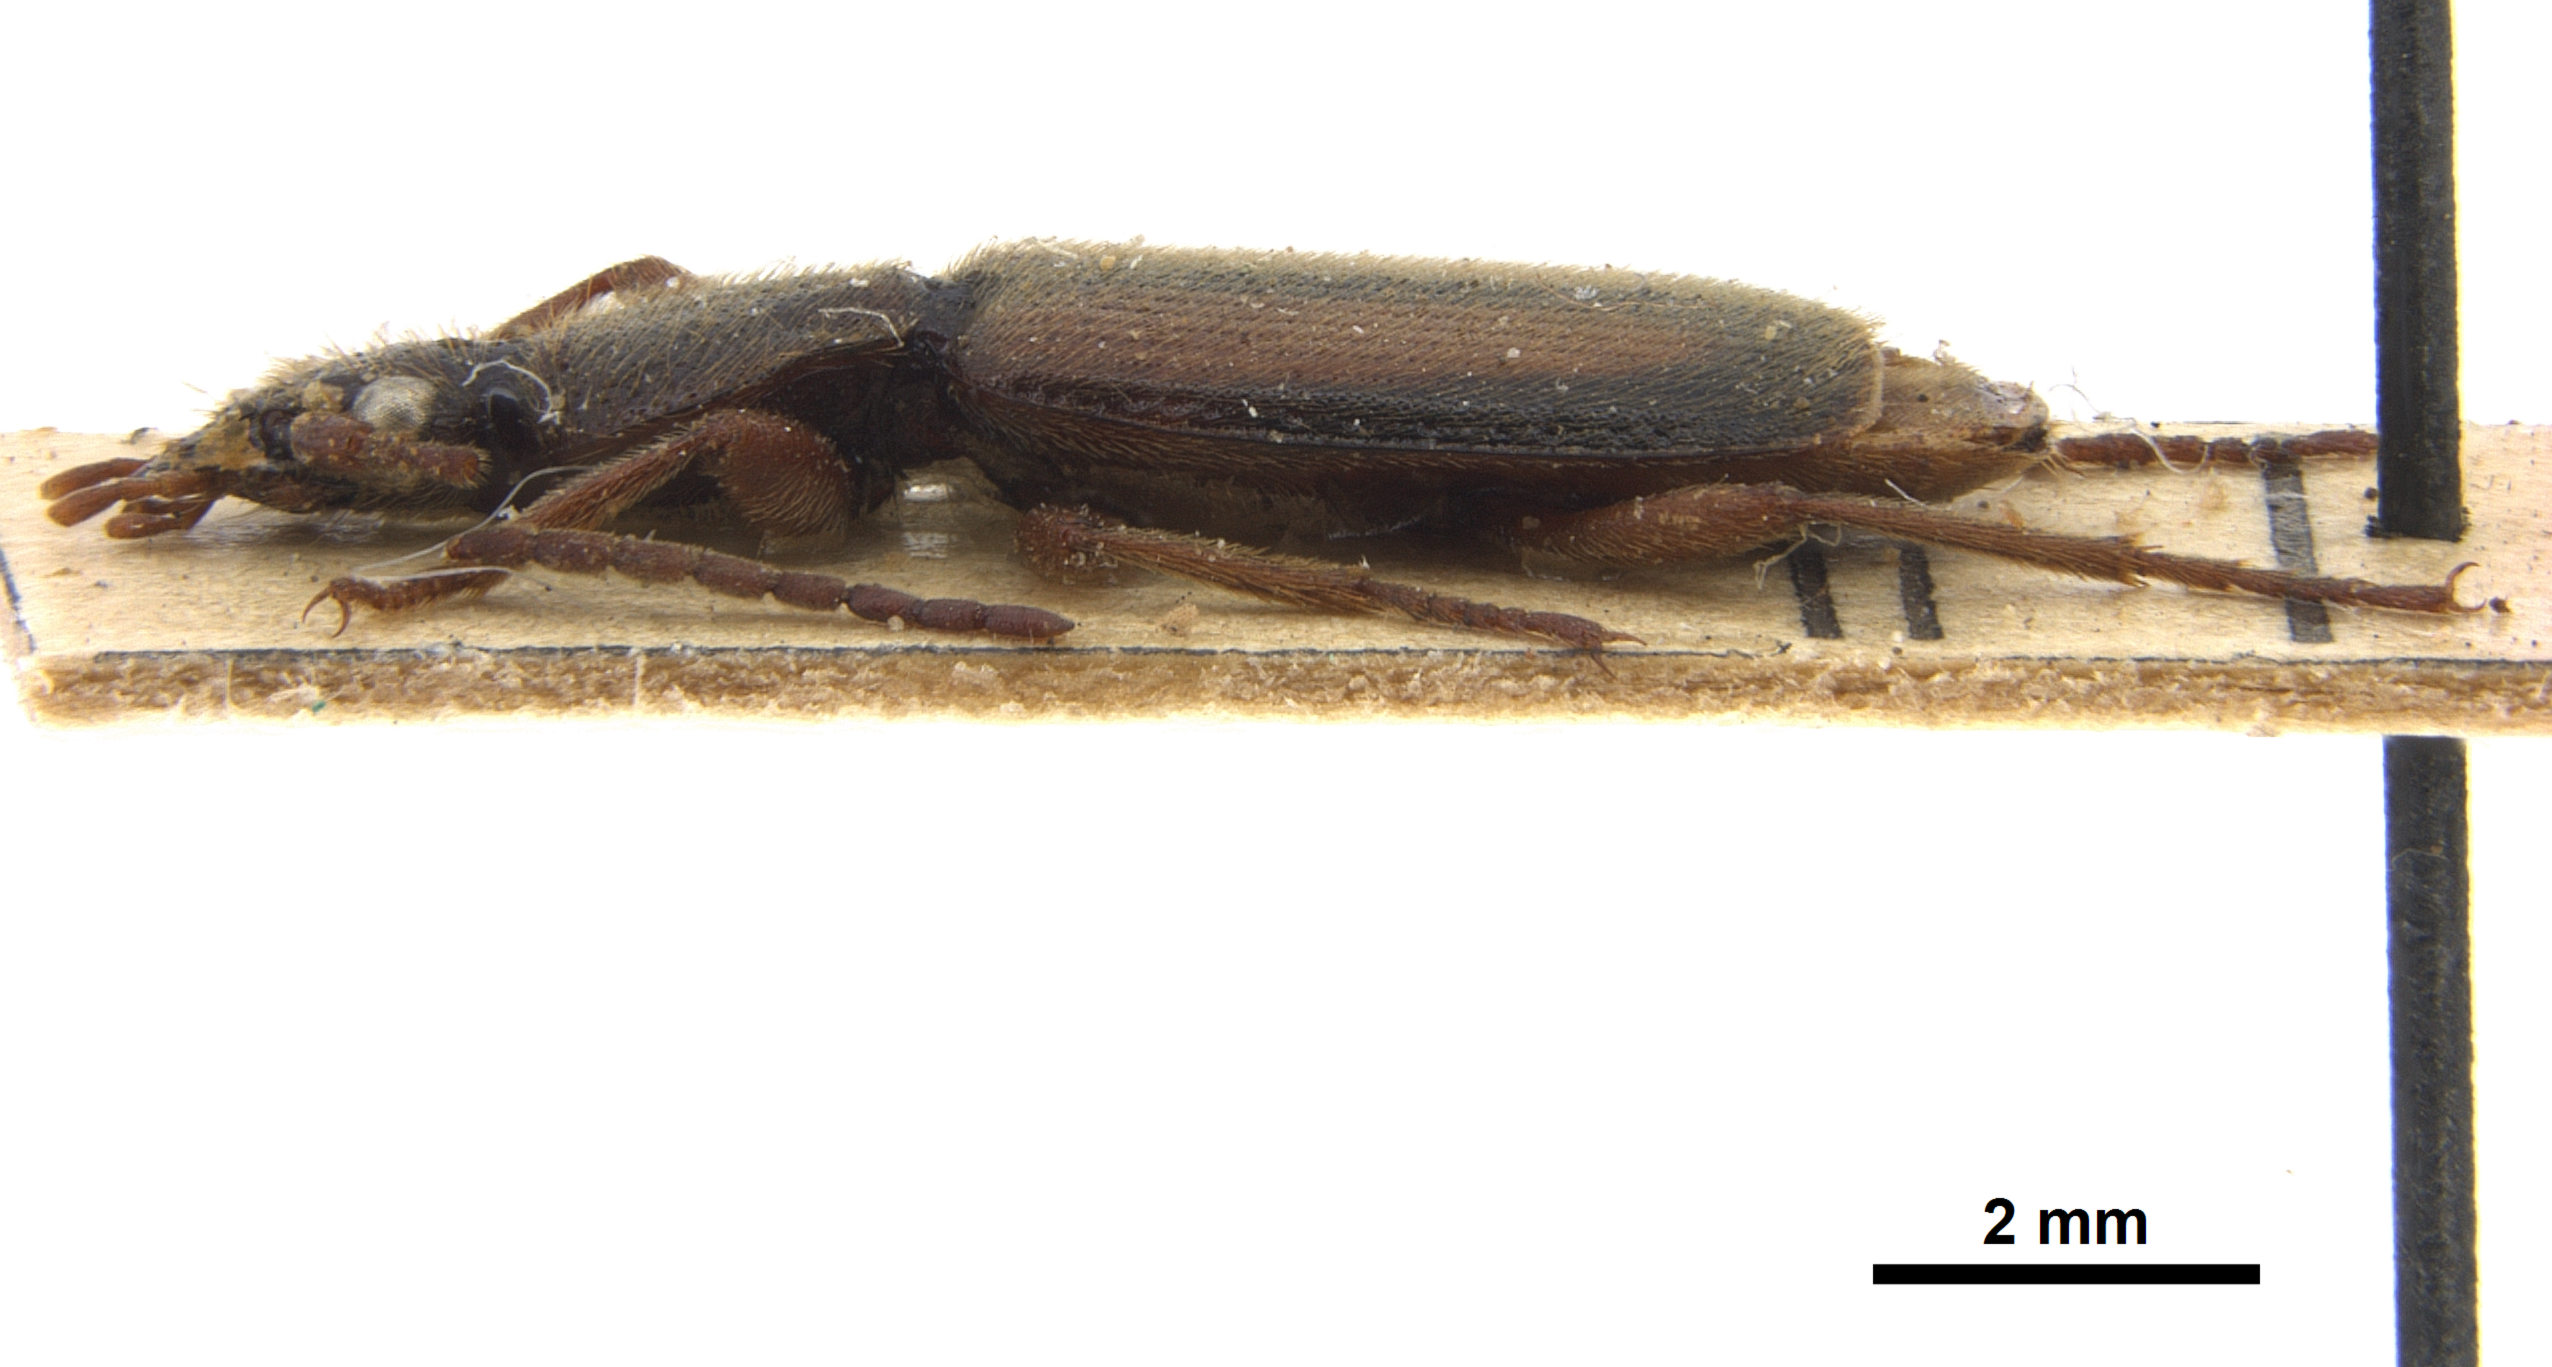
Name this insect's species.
Polistichus connexus
